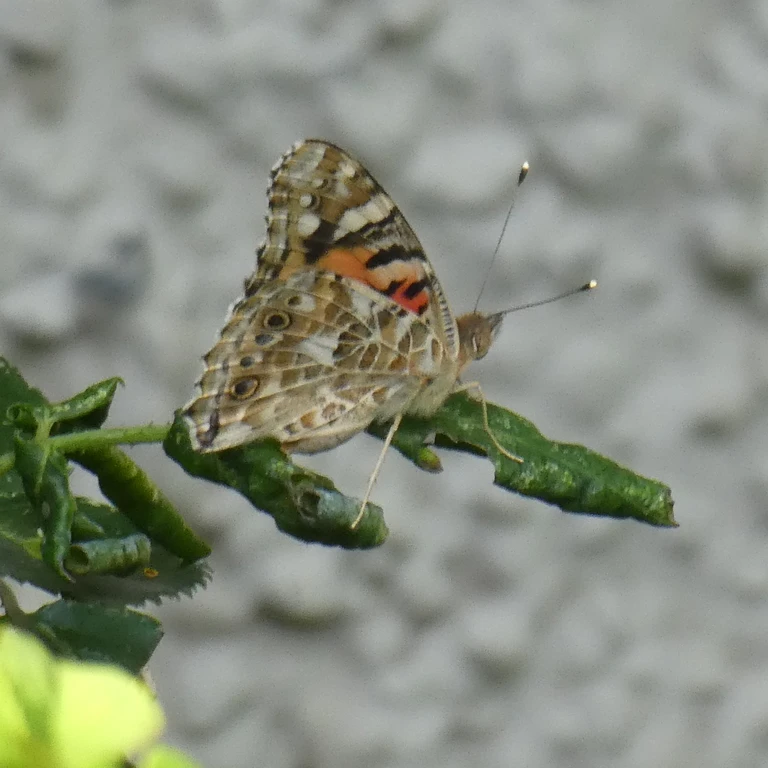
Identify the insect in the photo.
Vanessa cardui
